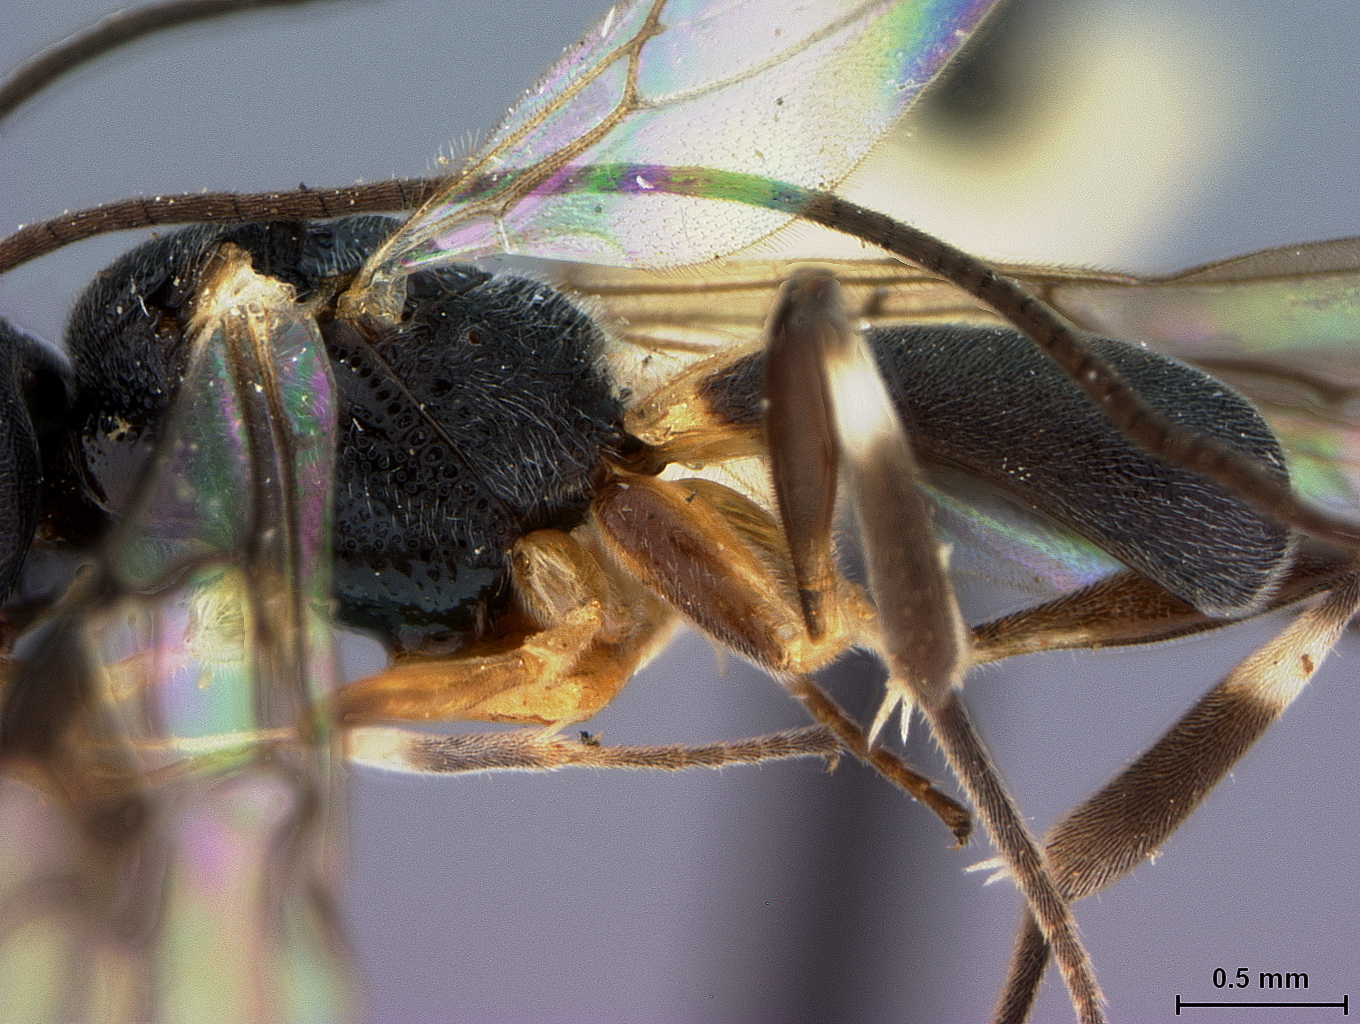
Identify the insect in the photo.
Ascogaster philippinensis
